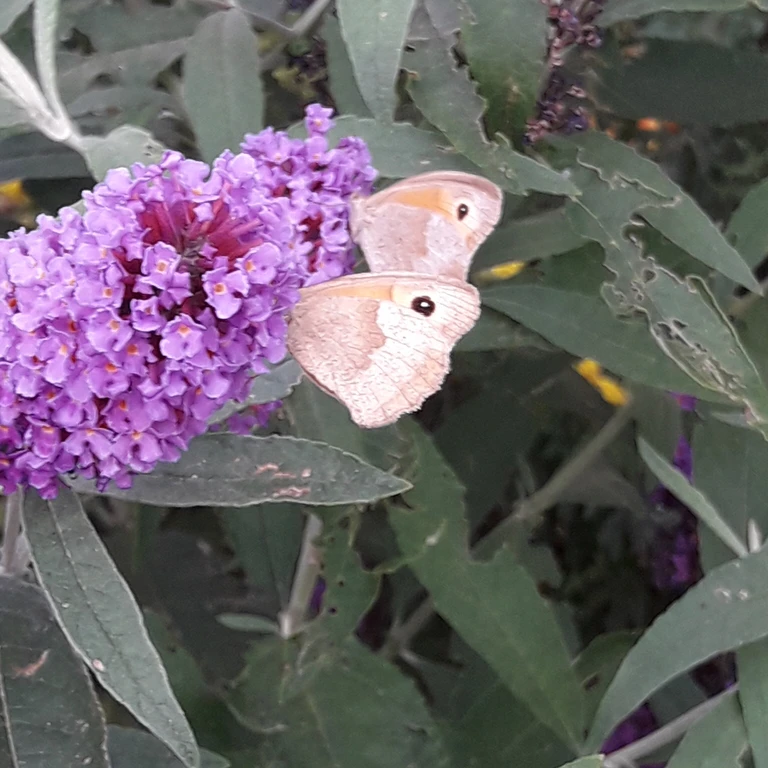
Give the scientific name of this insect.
Maniola jurtina
